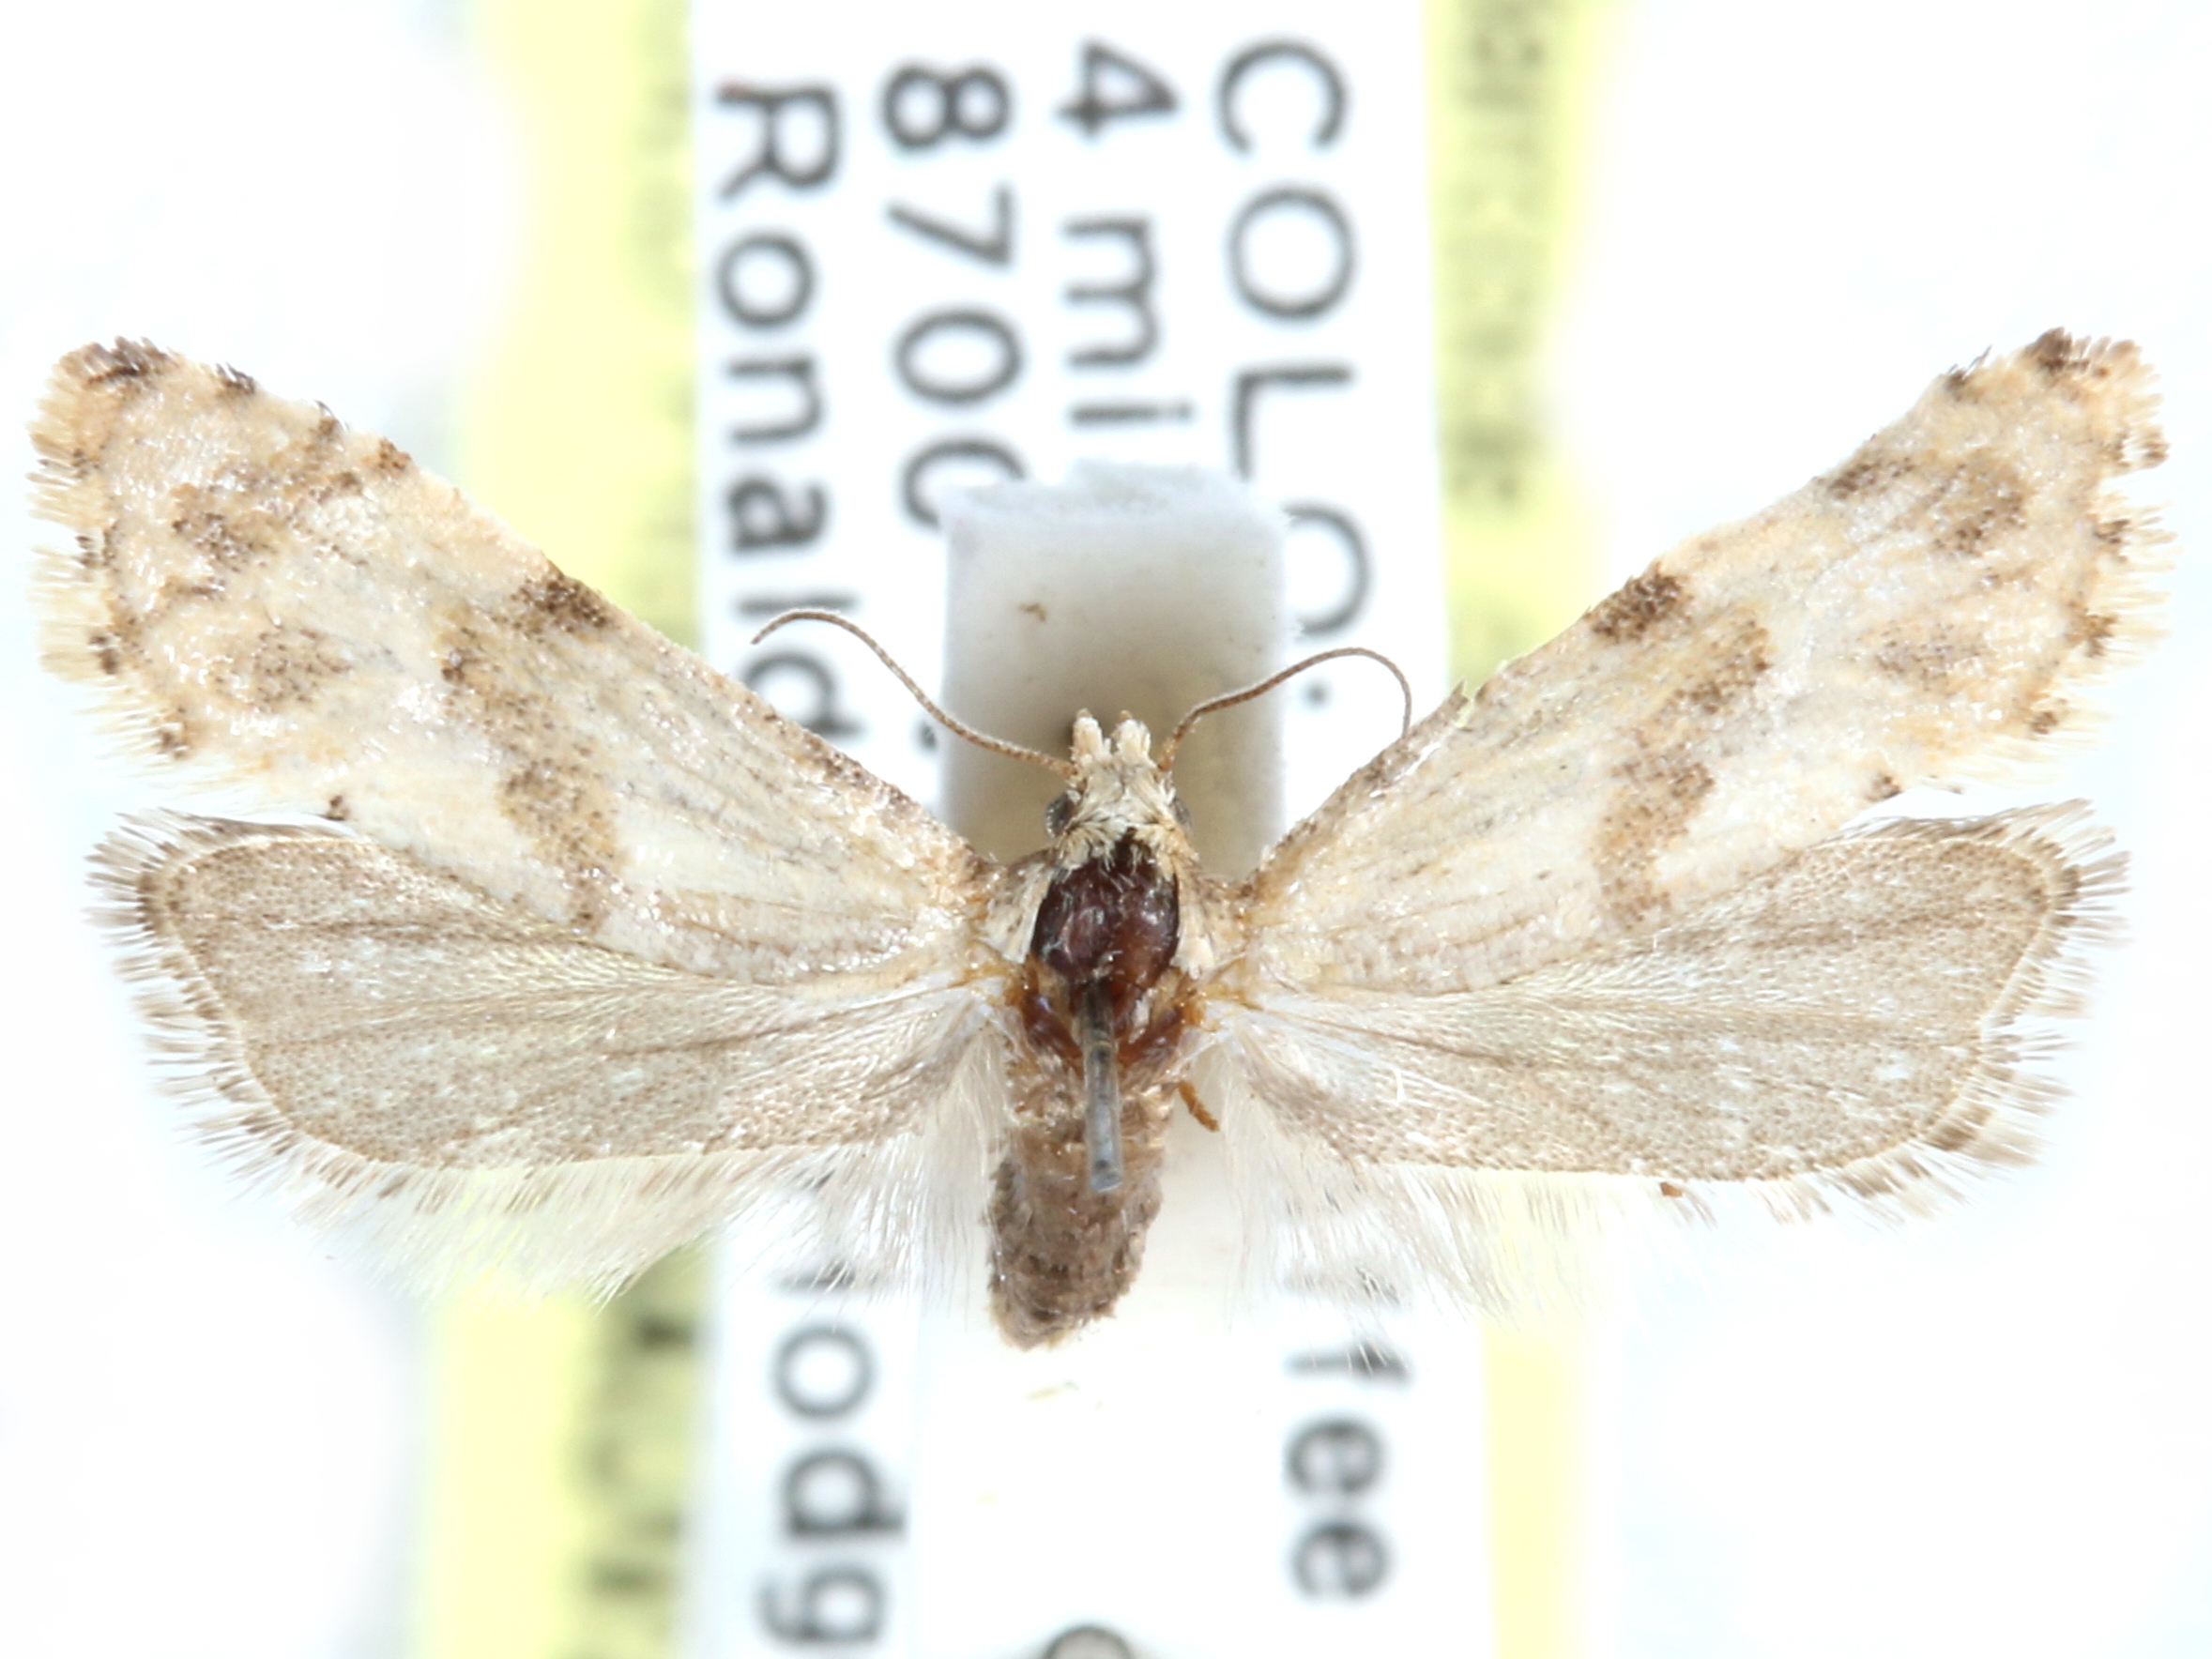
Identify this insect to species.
Platphalonia campicolana
